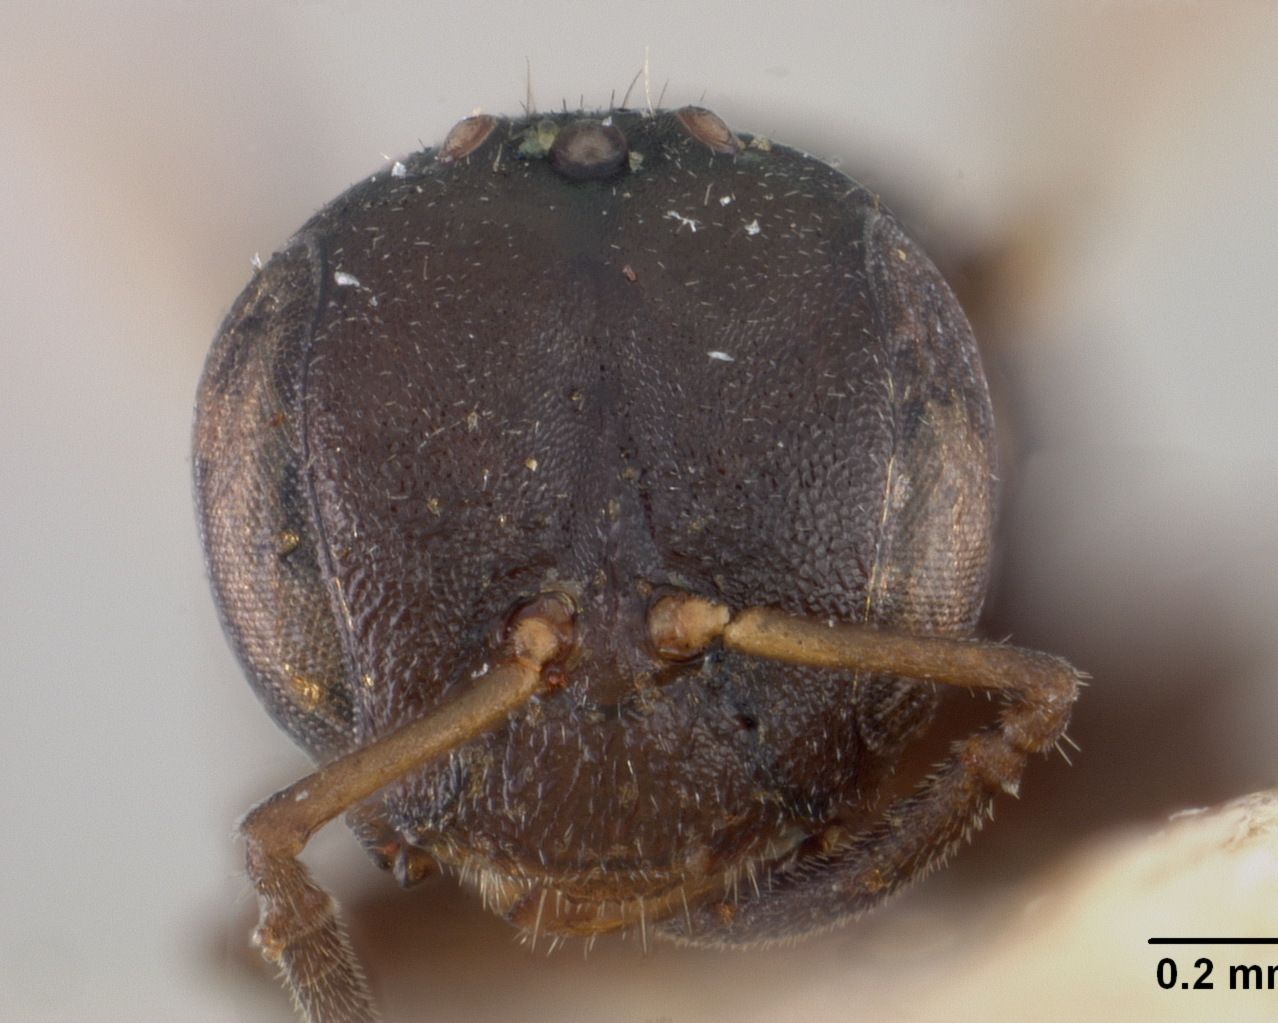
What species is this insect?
Trigona townsendi
